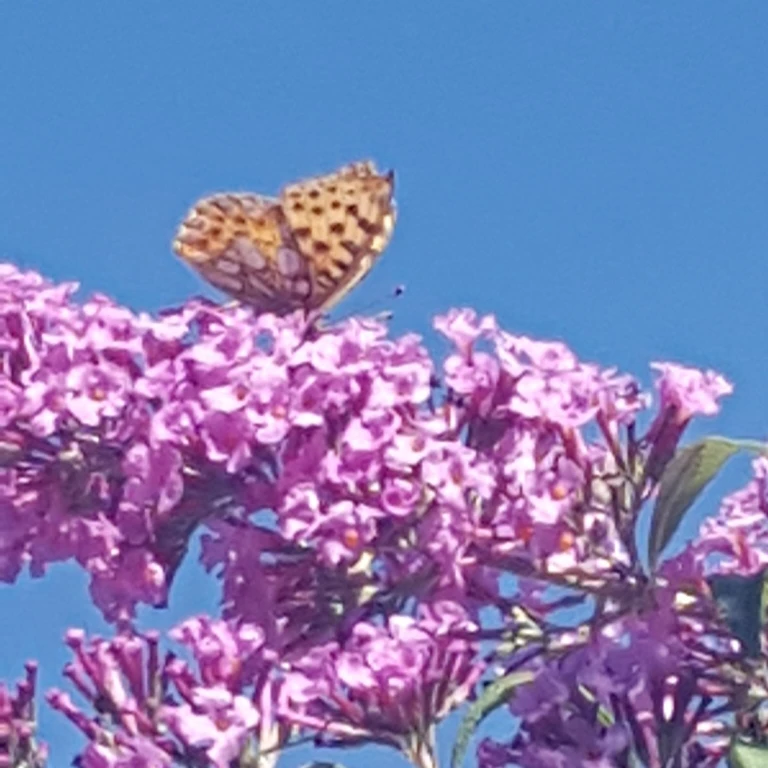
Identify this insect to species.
Issoria lathonia
